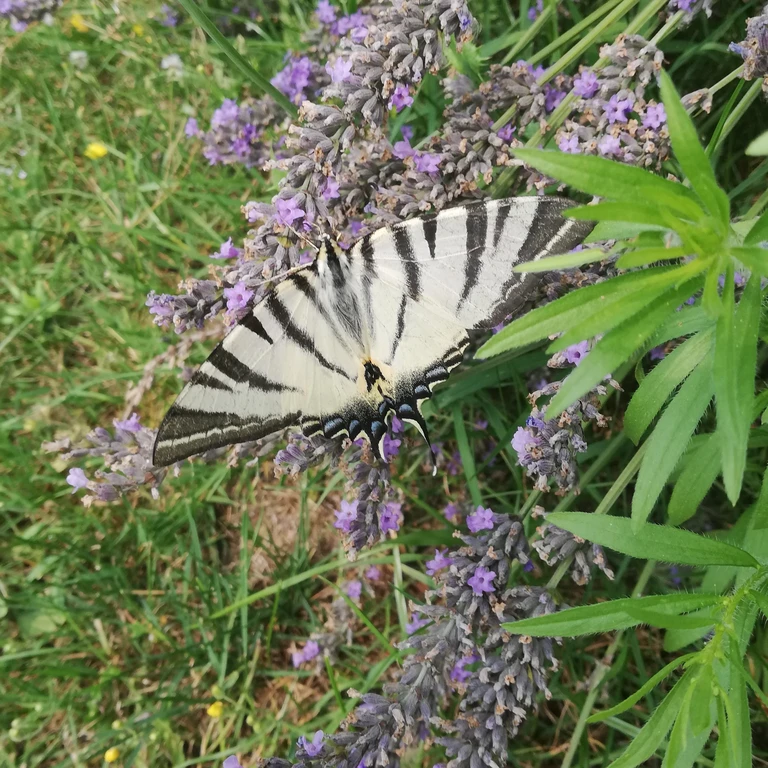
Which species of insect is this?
Iphiclides podalirius
